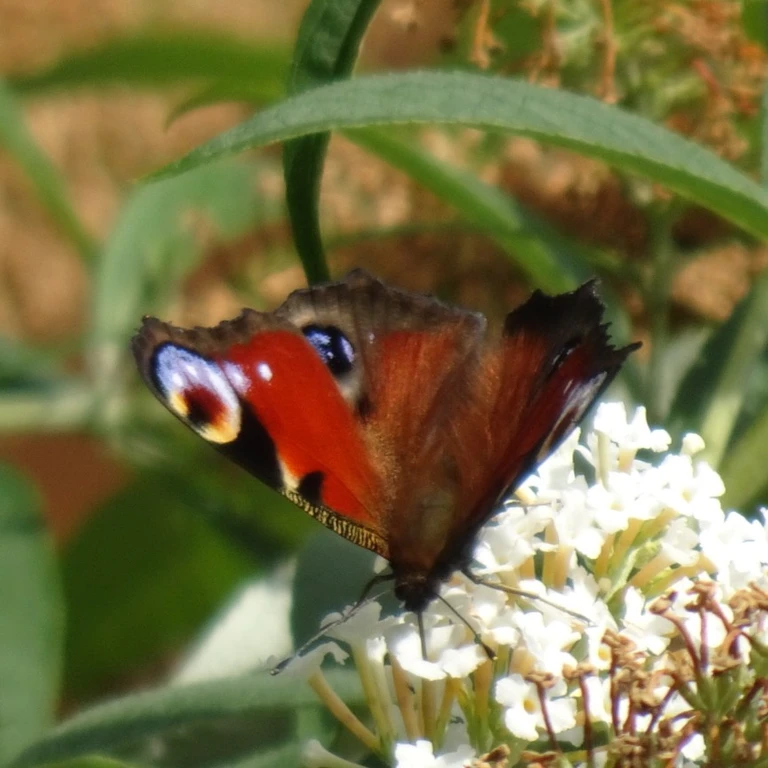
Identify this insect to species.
Aglais io
